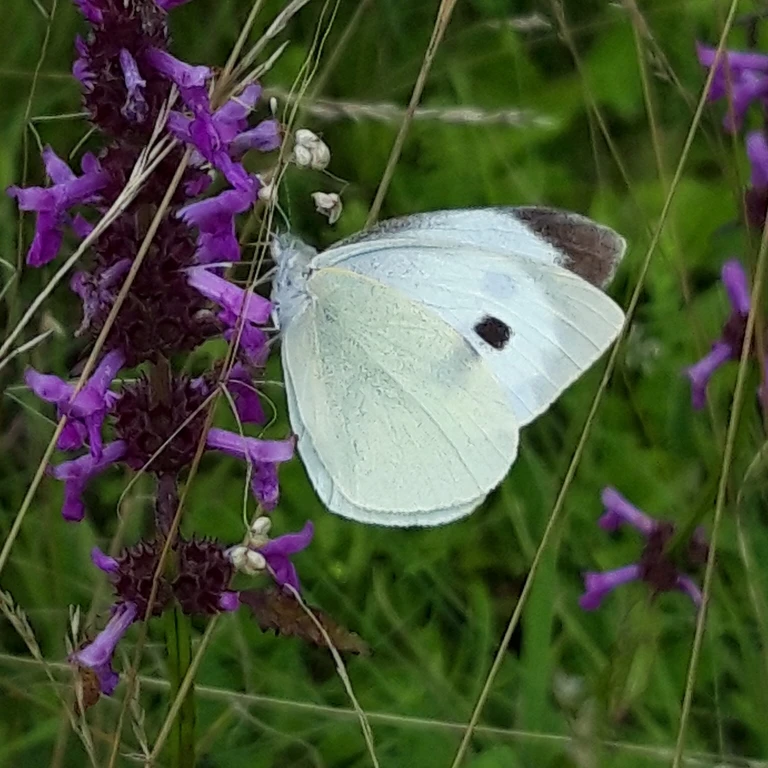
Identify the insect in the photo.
Pieris brassicae
